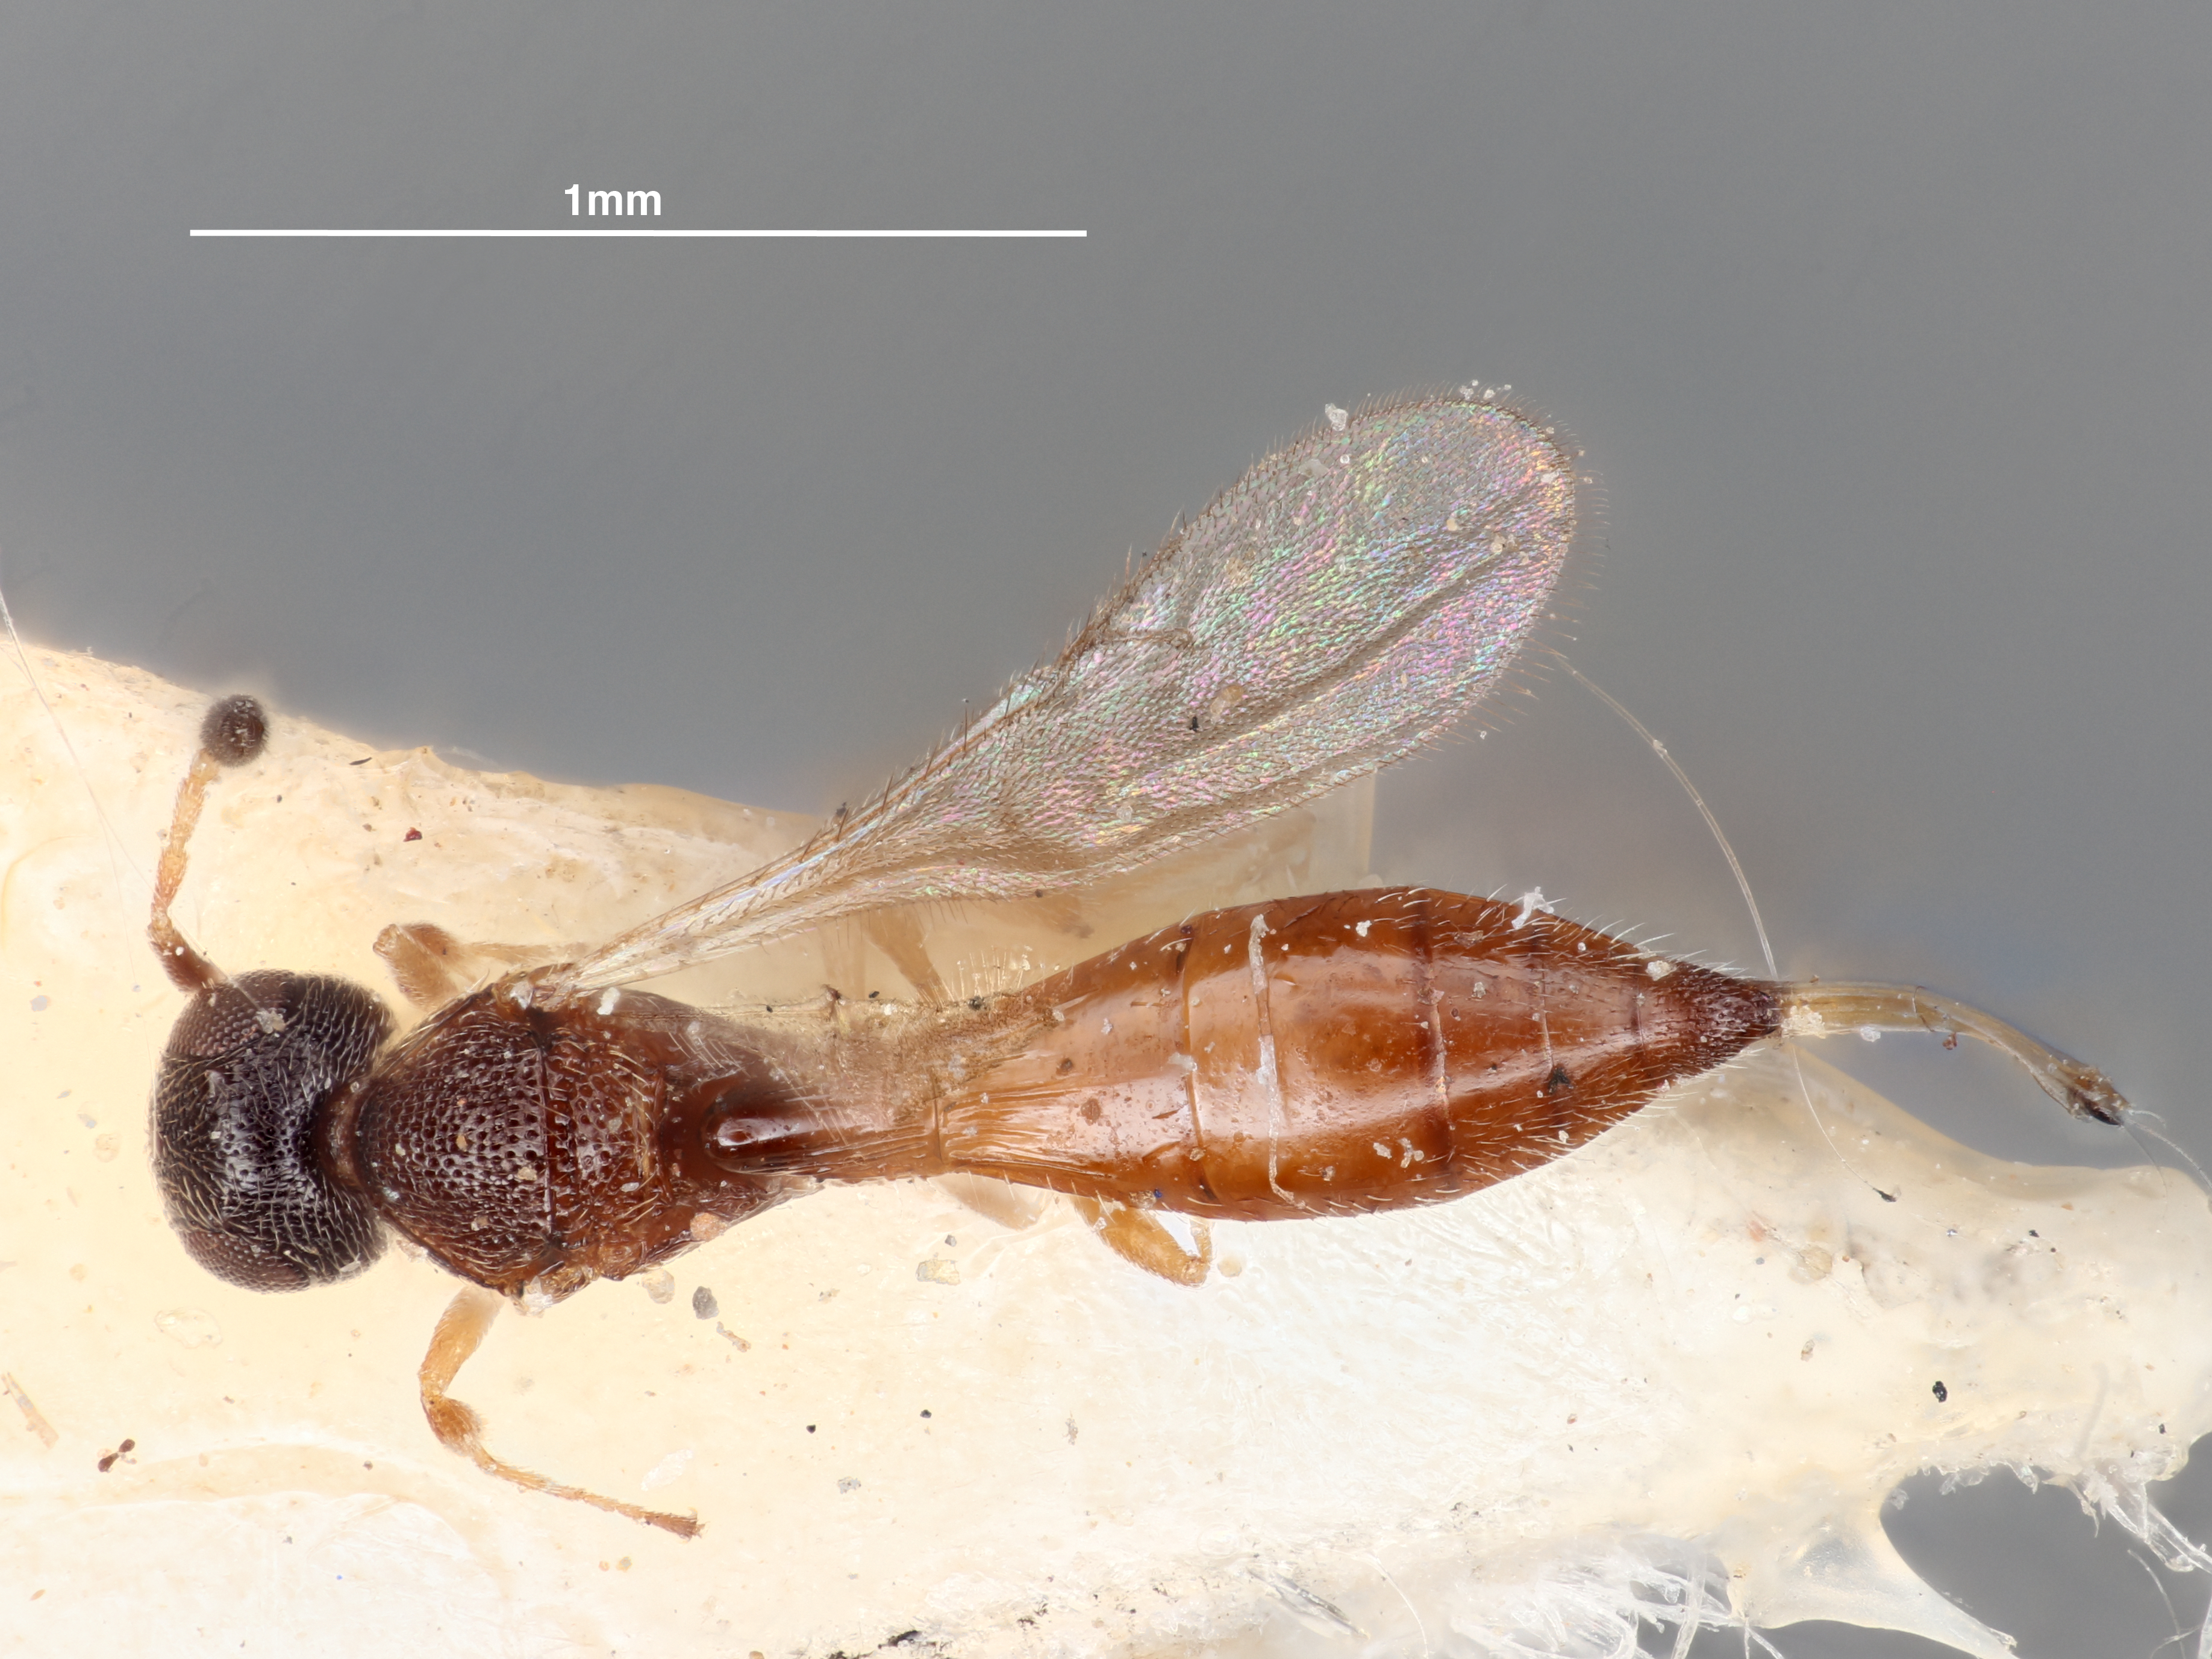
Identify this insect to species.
Probaryconus cauverycus
